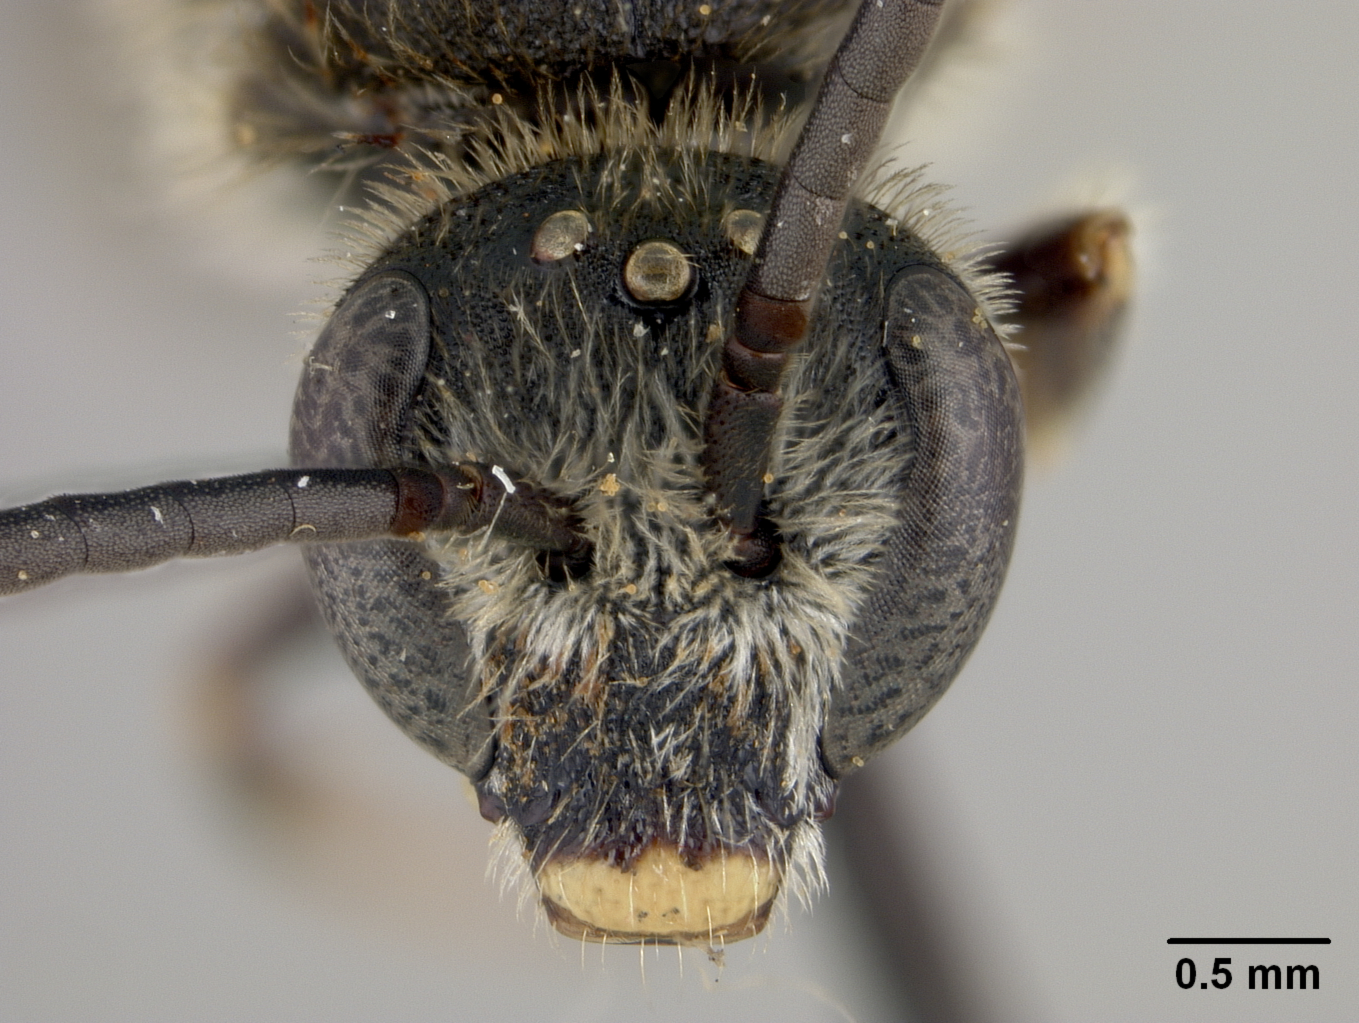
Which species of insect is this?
Halictus calceatus
